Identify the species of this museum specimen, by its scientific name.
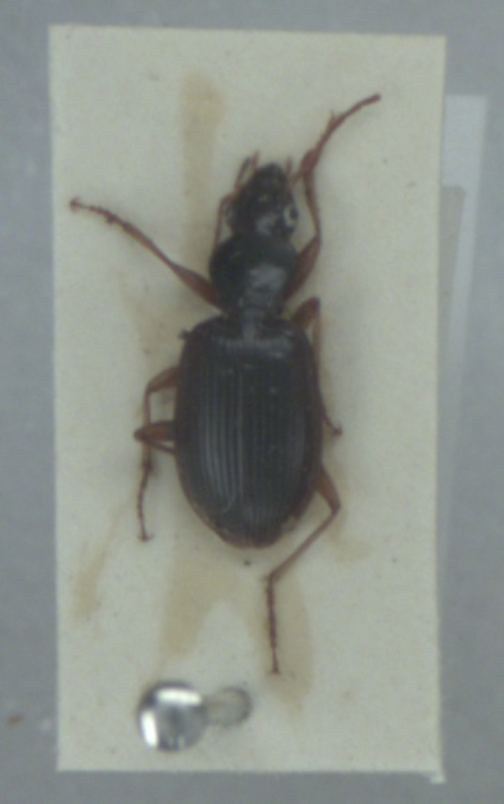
Paranchus albipes
